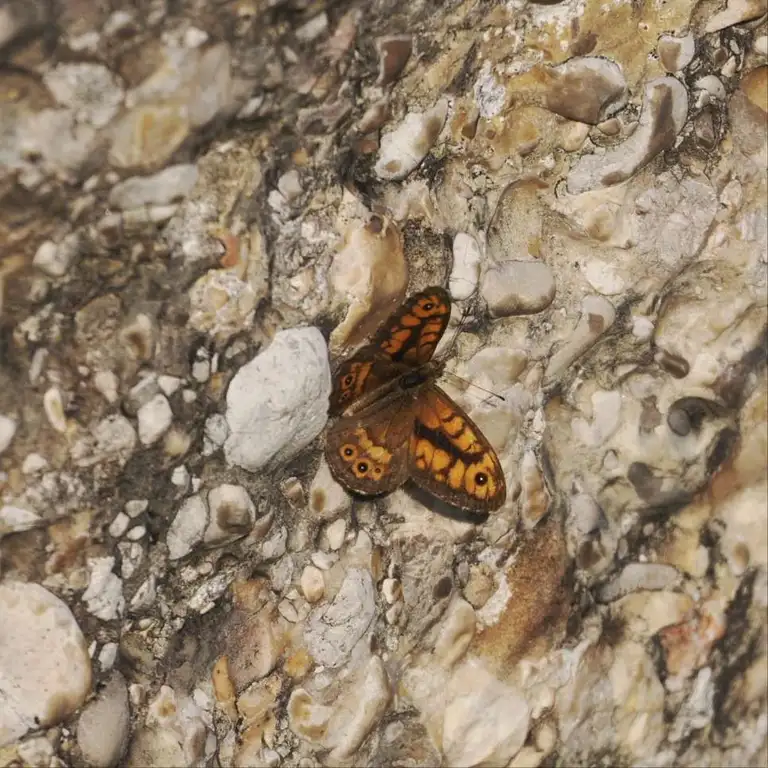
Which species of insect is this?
Lasiommata megera (also Pararge megera)
